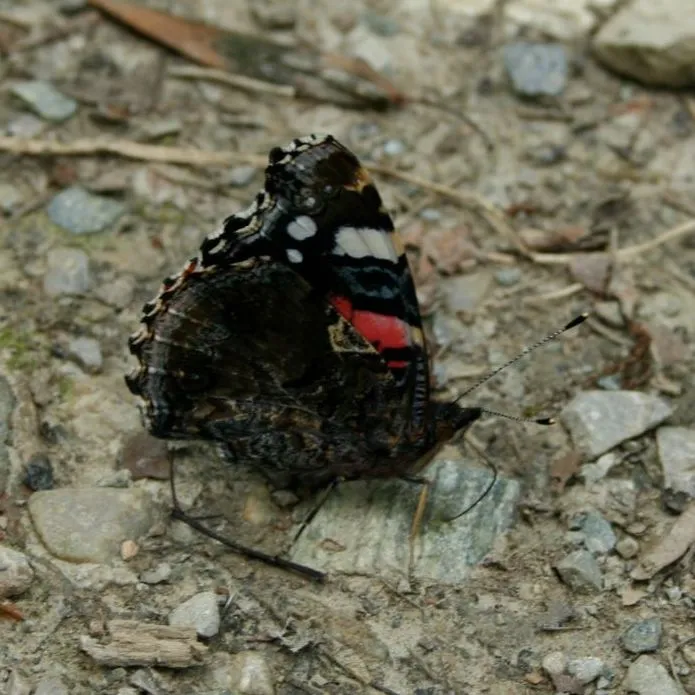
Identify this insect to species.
Vanessa atalanta
